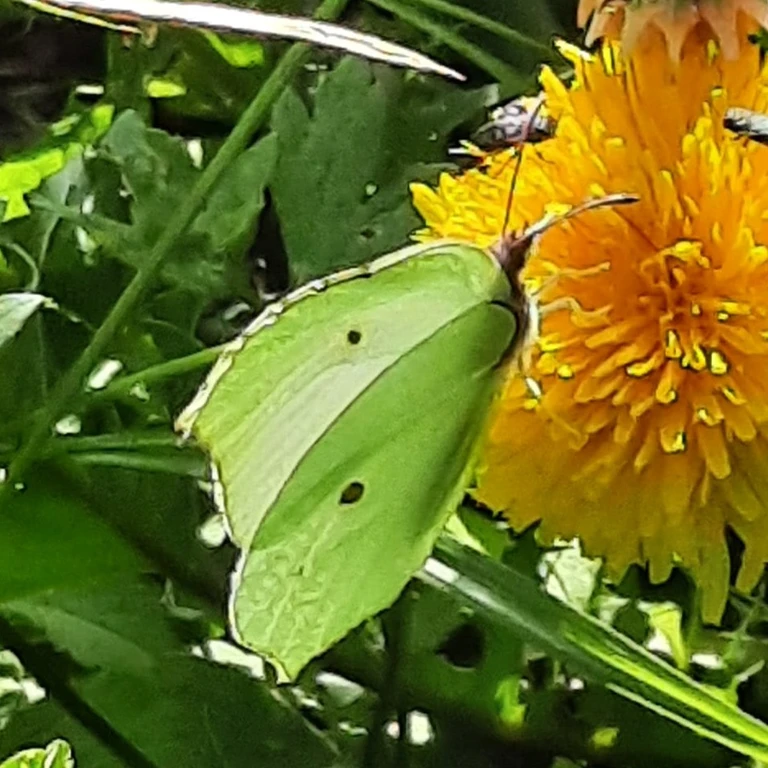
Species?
Gonepteryx rhamni
